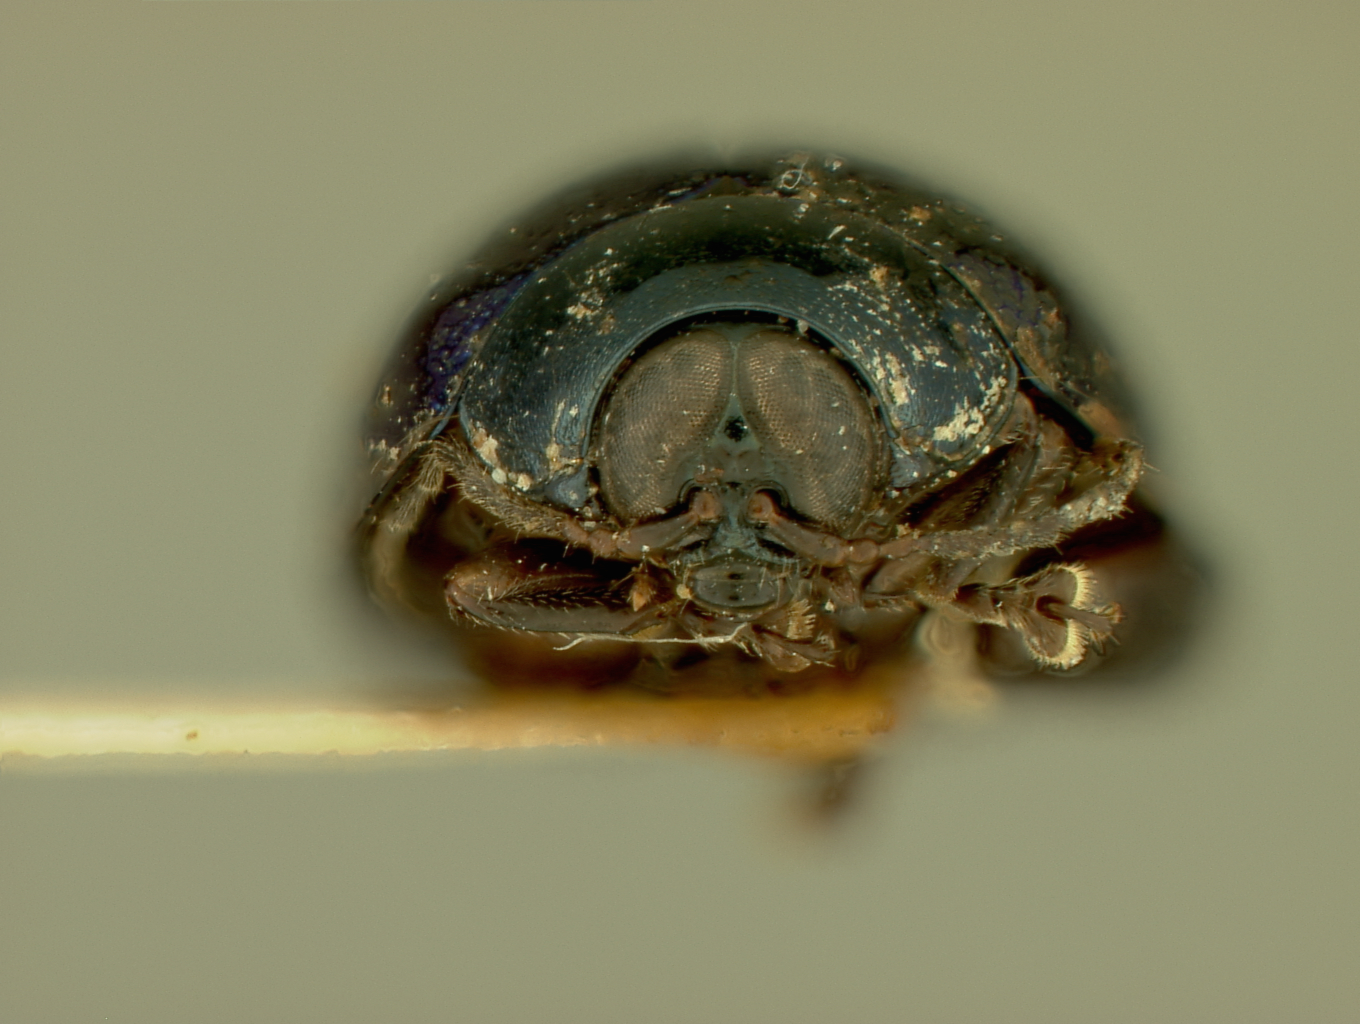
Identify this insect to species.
Paradibolia samarensis
